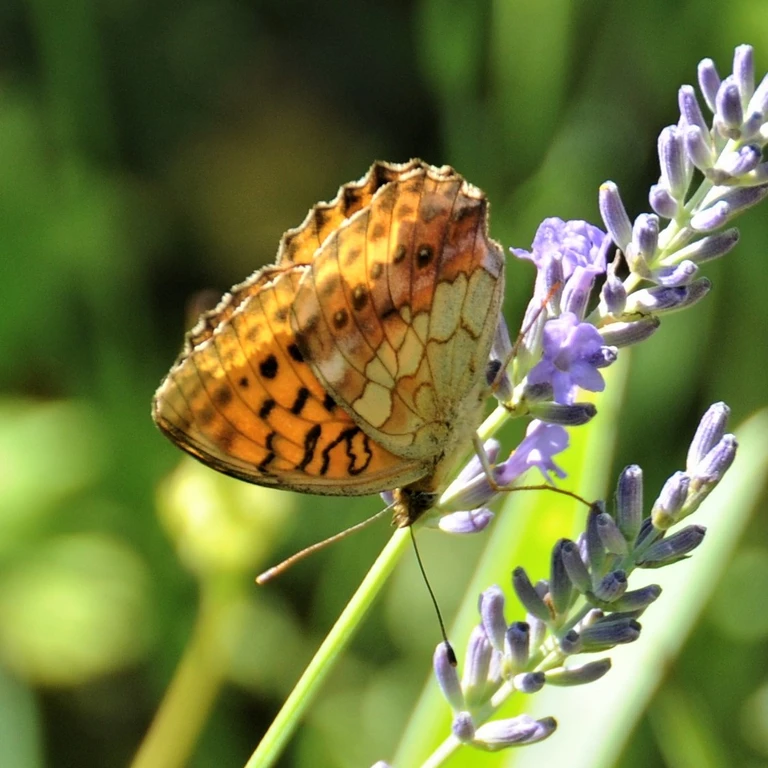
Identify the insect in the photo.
Brenthis daphne
